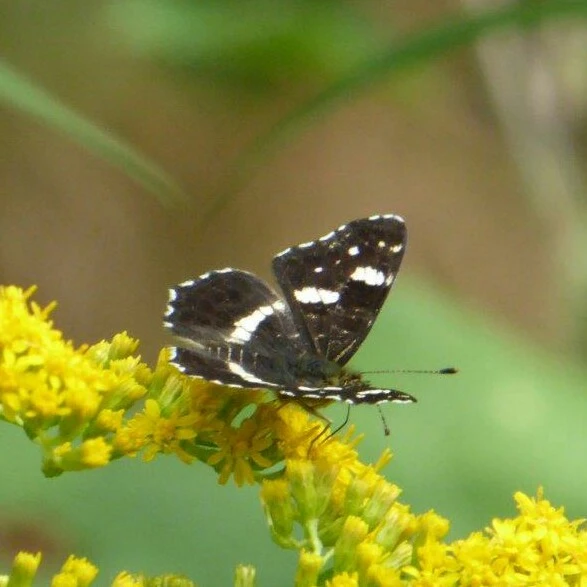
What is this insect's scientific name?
Araschnia levana
